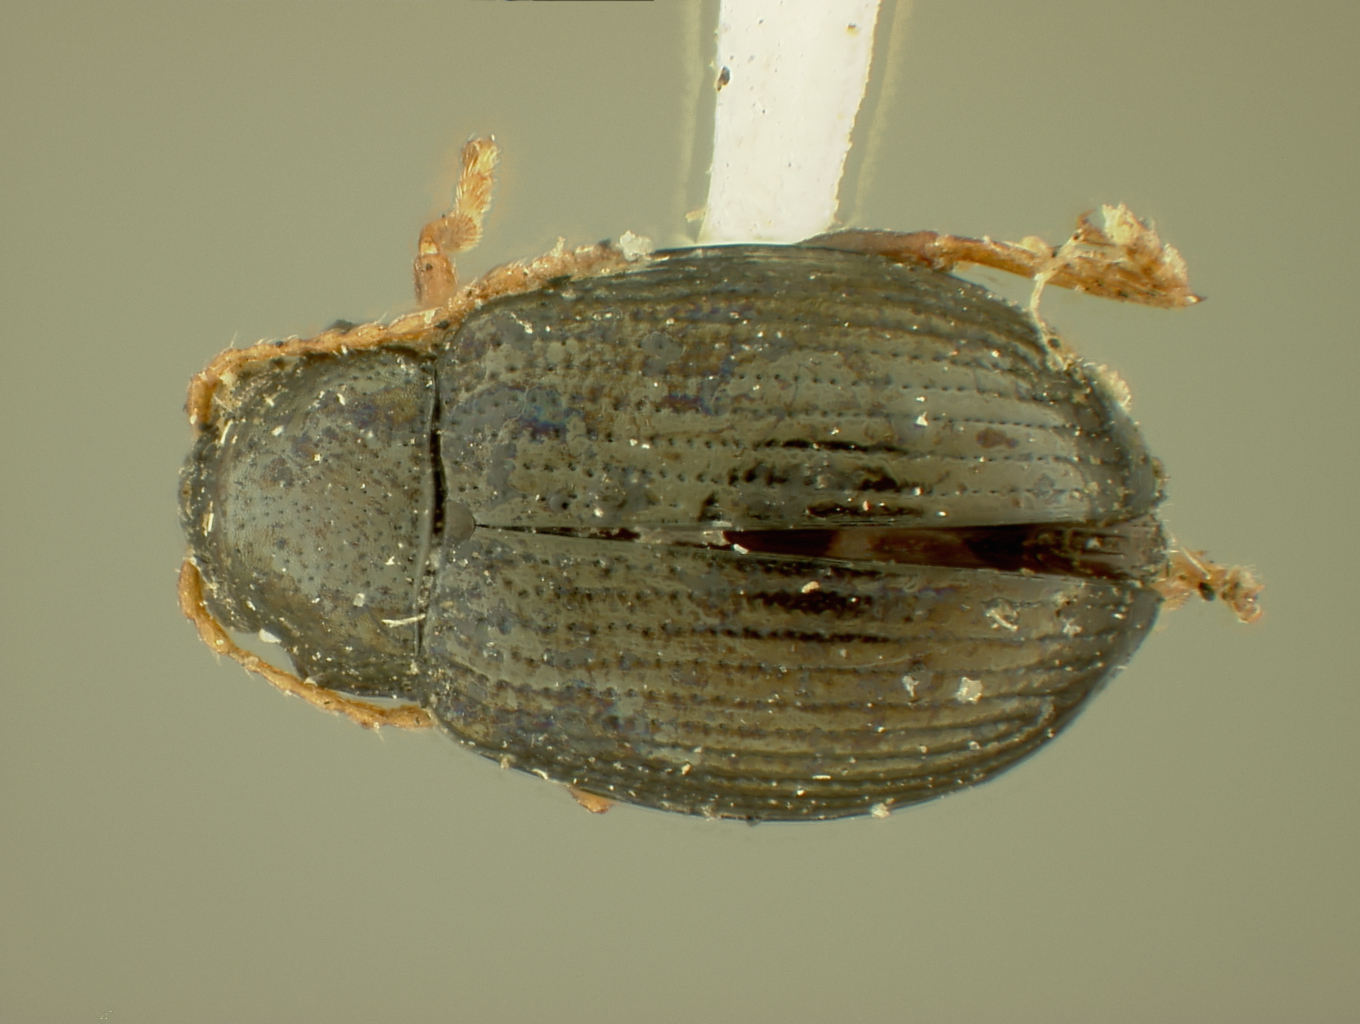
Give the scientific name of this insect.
Chaetocnema quadricollis
